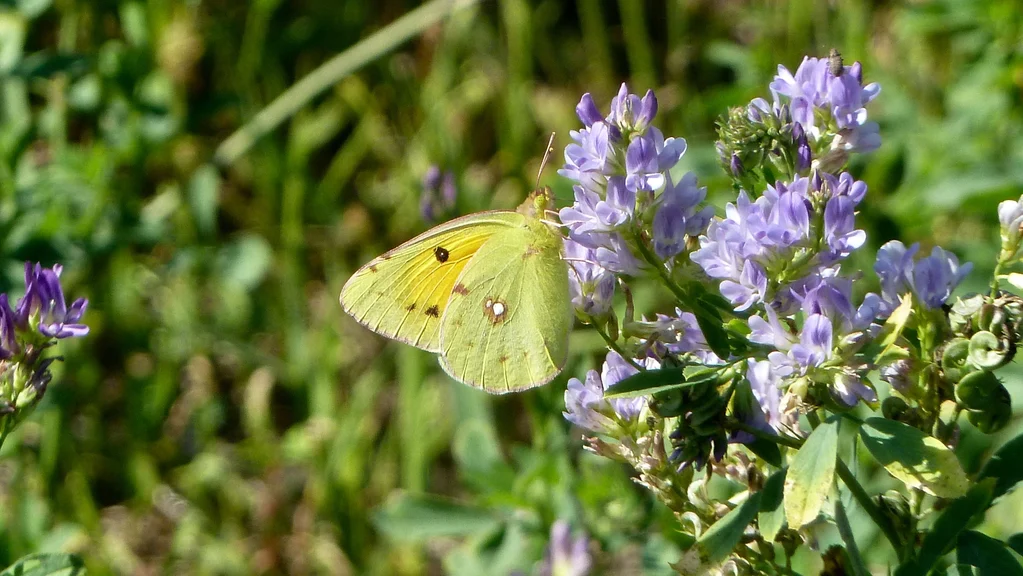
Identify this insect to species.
Colias croceus
